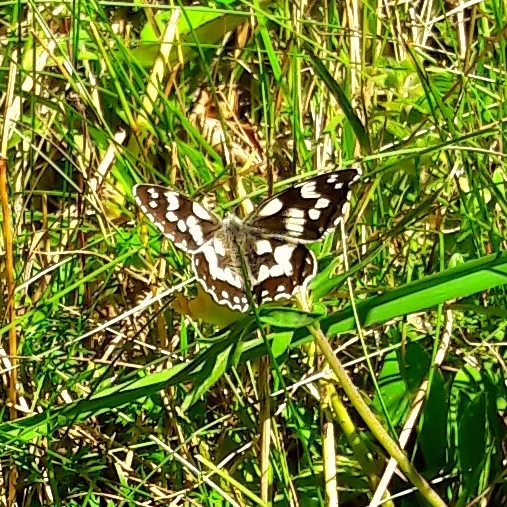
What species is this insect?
Melanargia galathea
